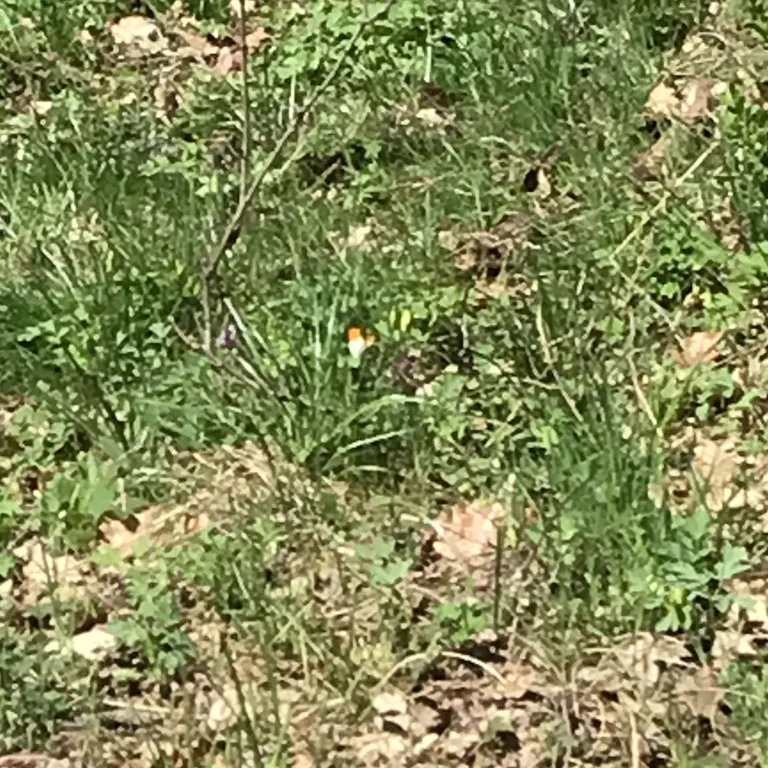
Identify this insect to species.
Anthocharis cardamines
